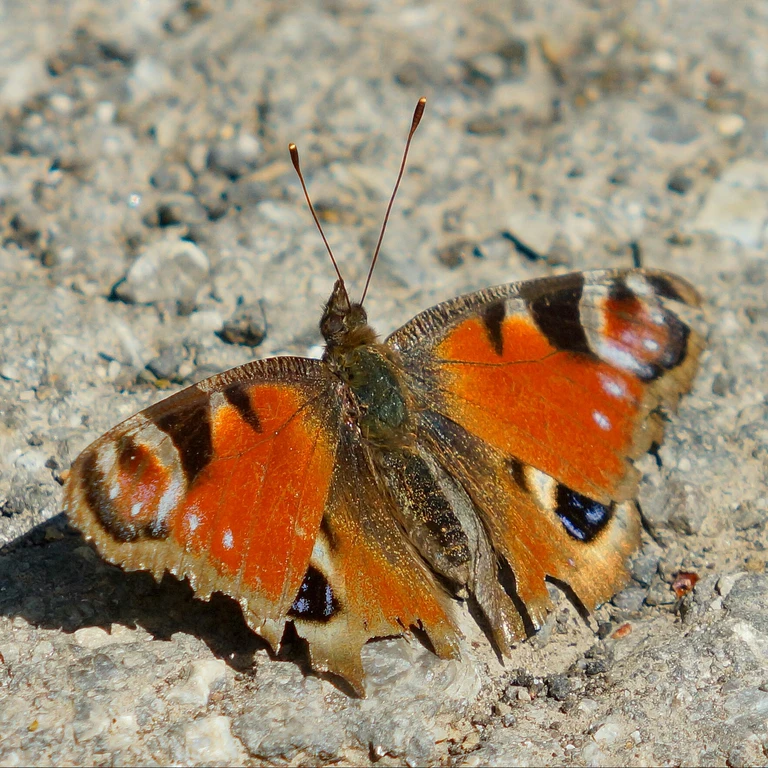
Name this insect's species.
Aglais io
